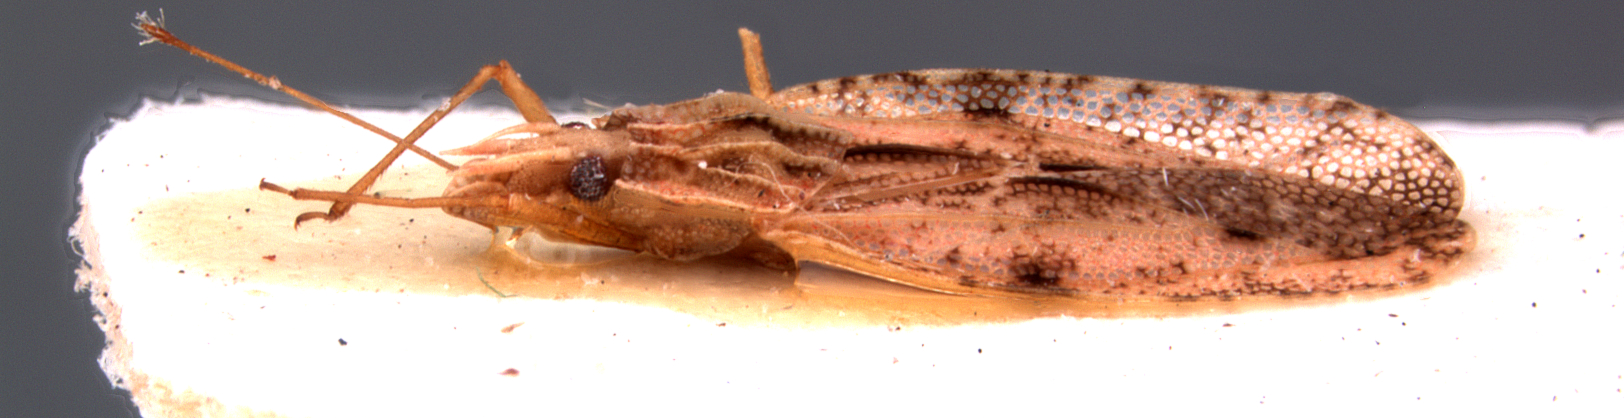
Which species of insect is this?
Cantacader abdivitus
